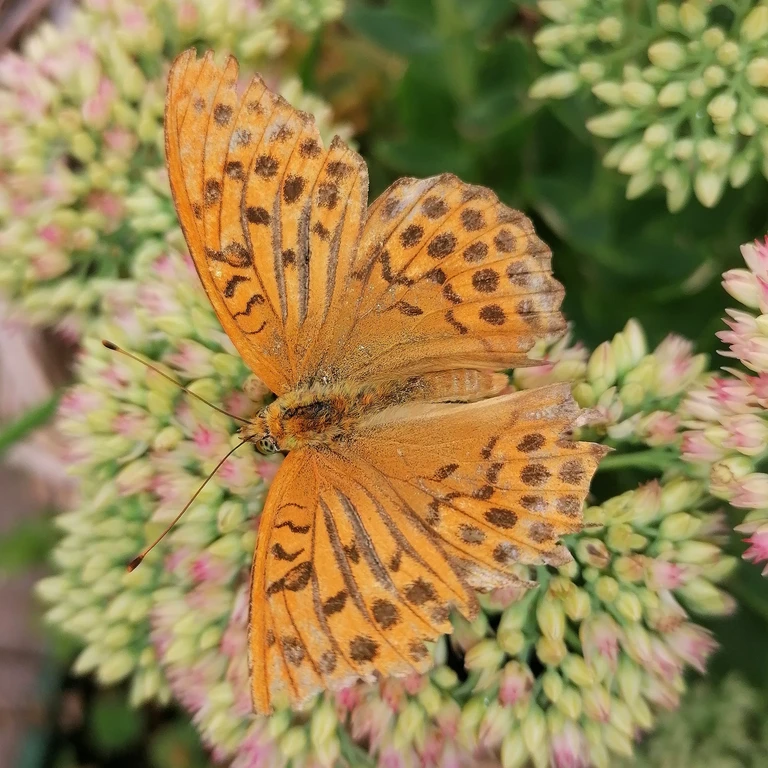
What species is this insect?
Argynnis paphia
